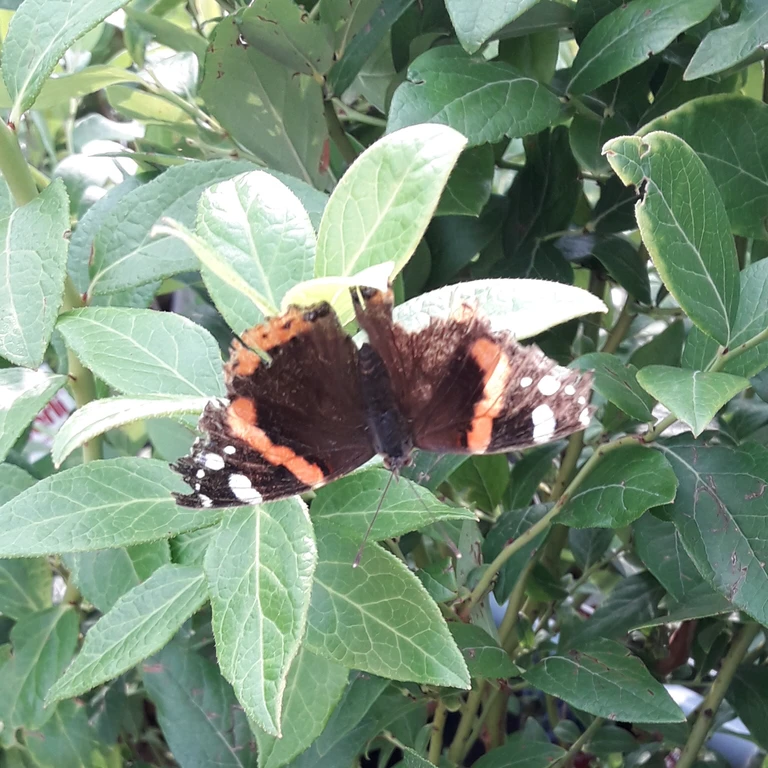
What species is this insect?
Vanessa atalanta
